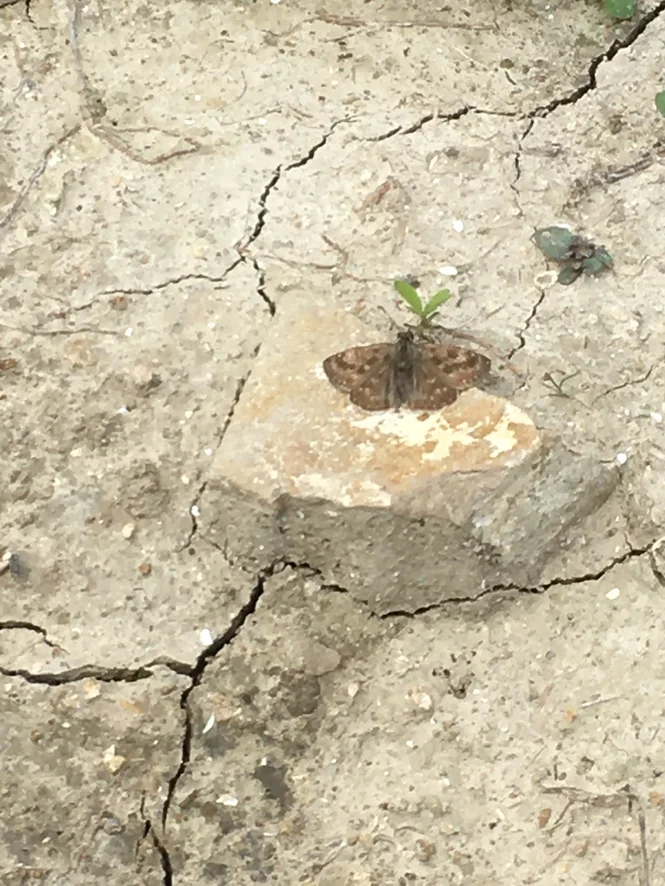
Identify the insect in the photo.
Erynnis tages
